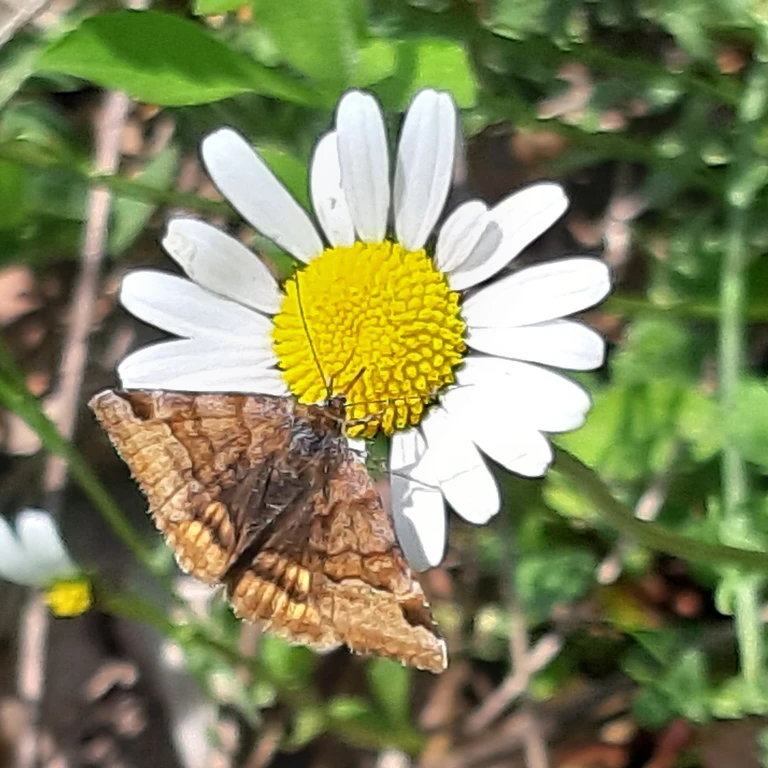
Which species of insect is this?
Euclidia glyphica
